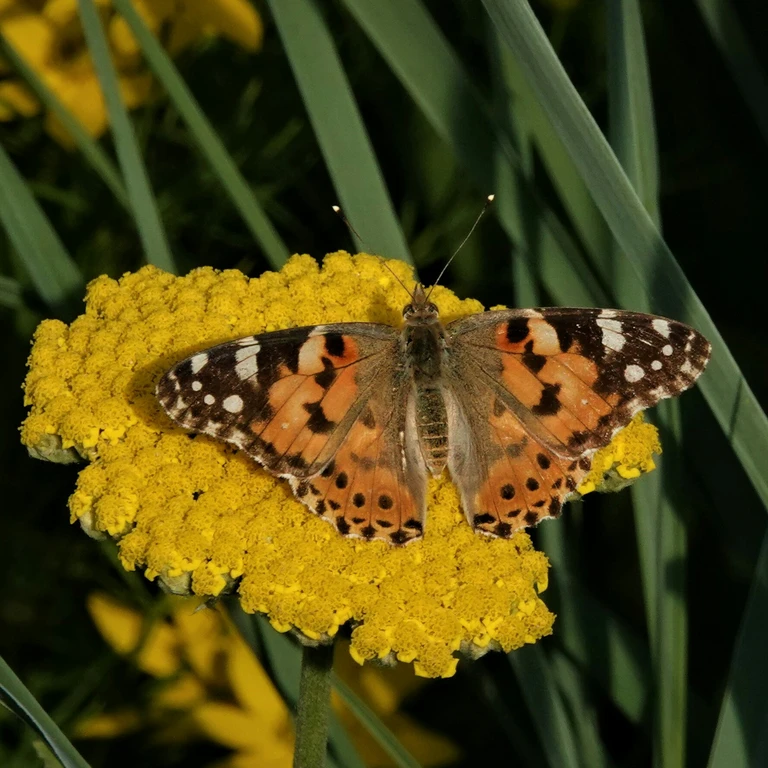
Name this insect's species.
Vanessa cardui
